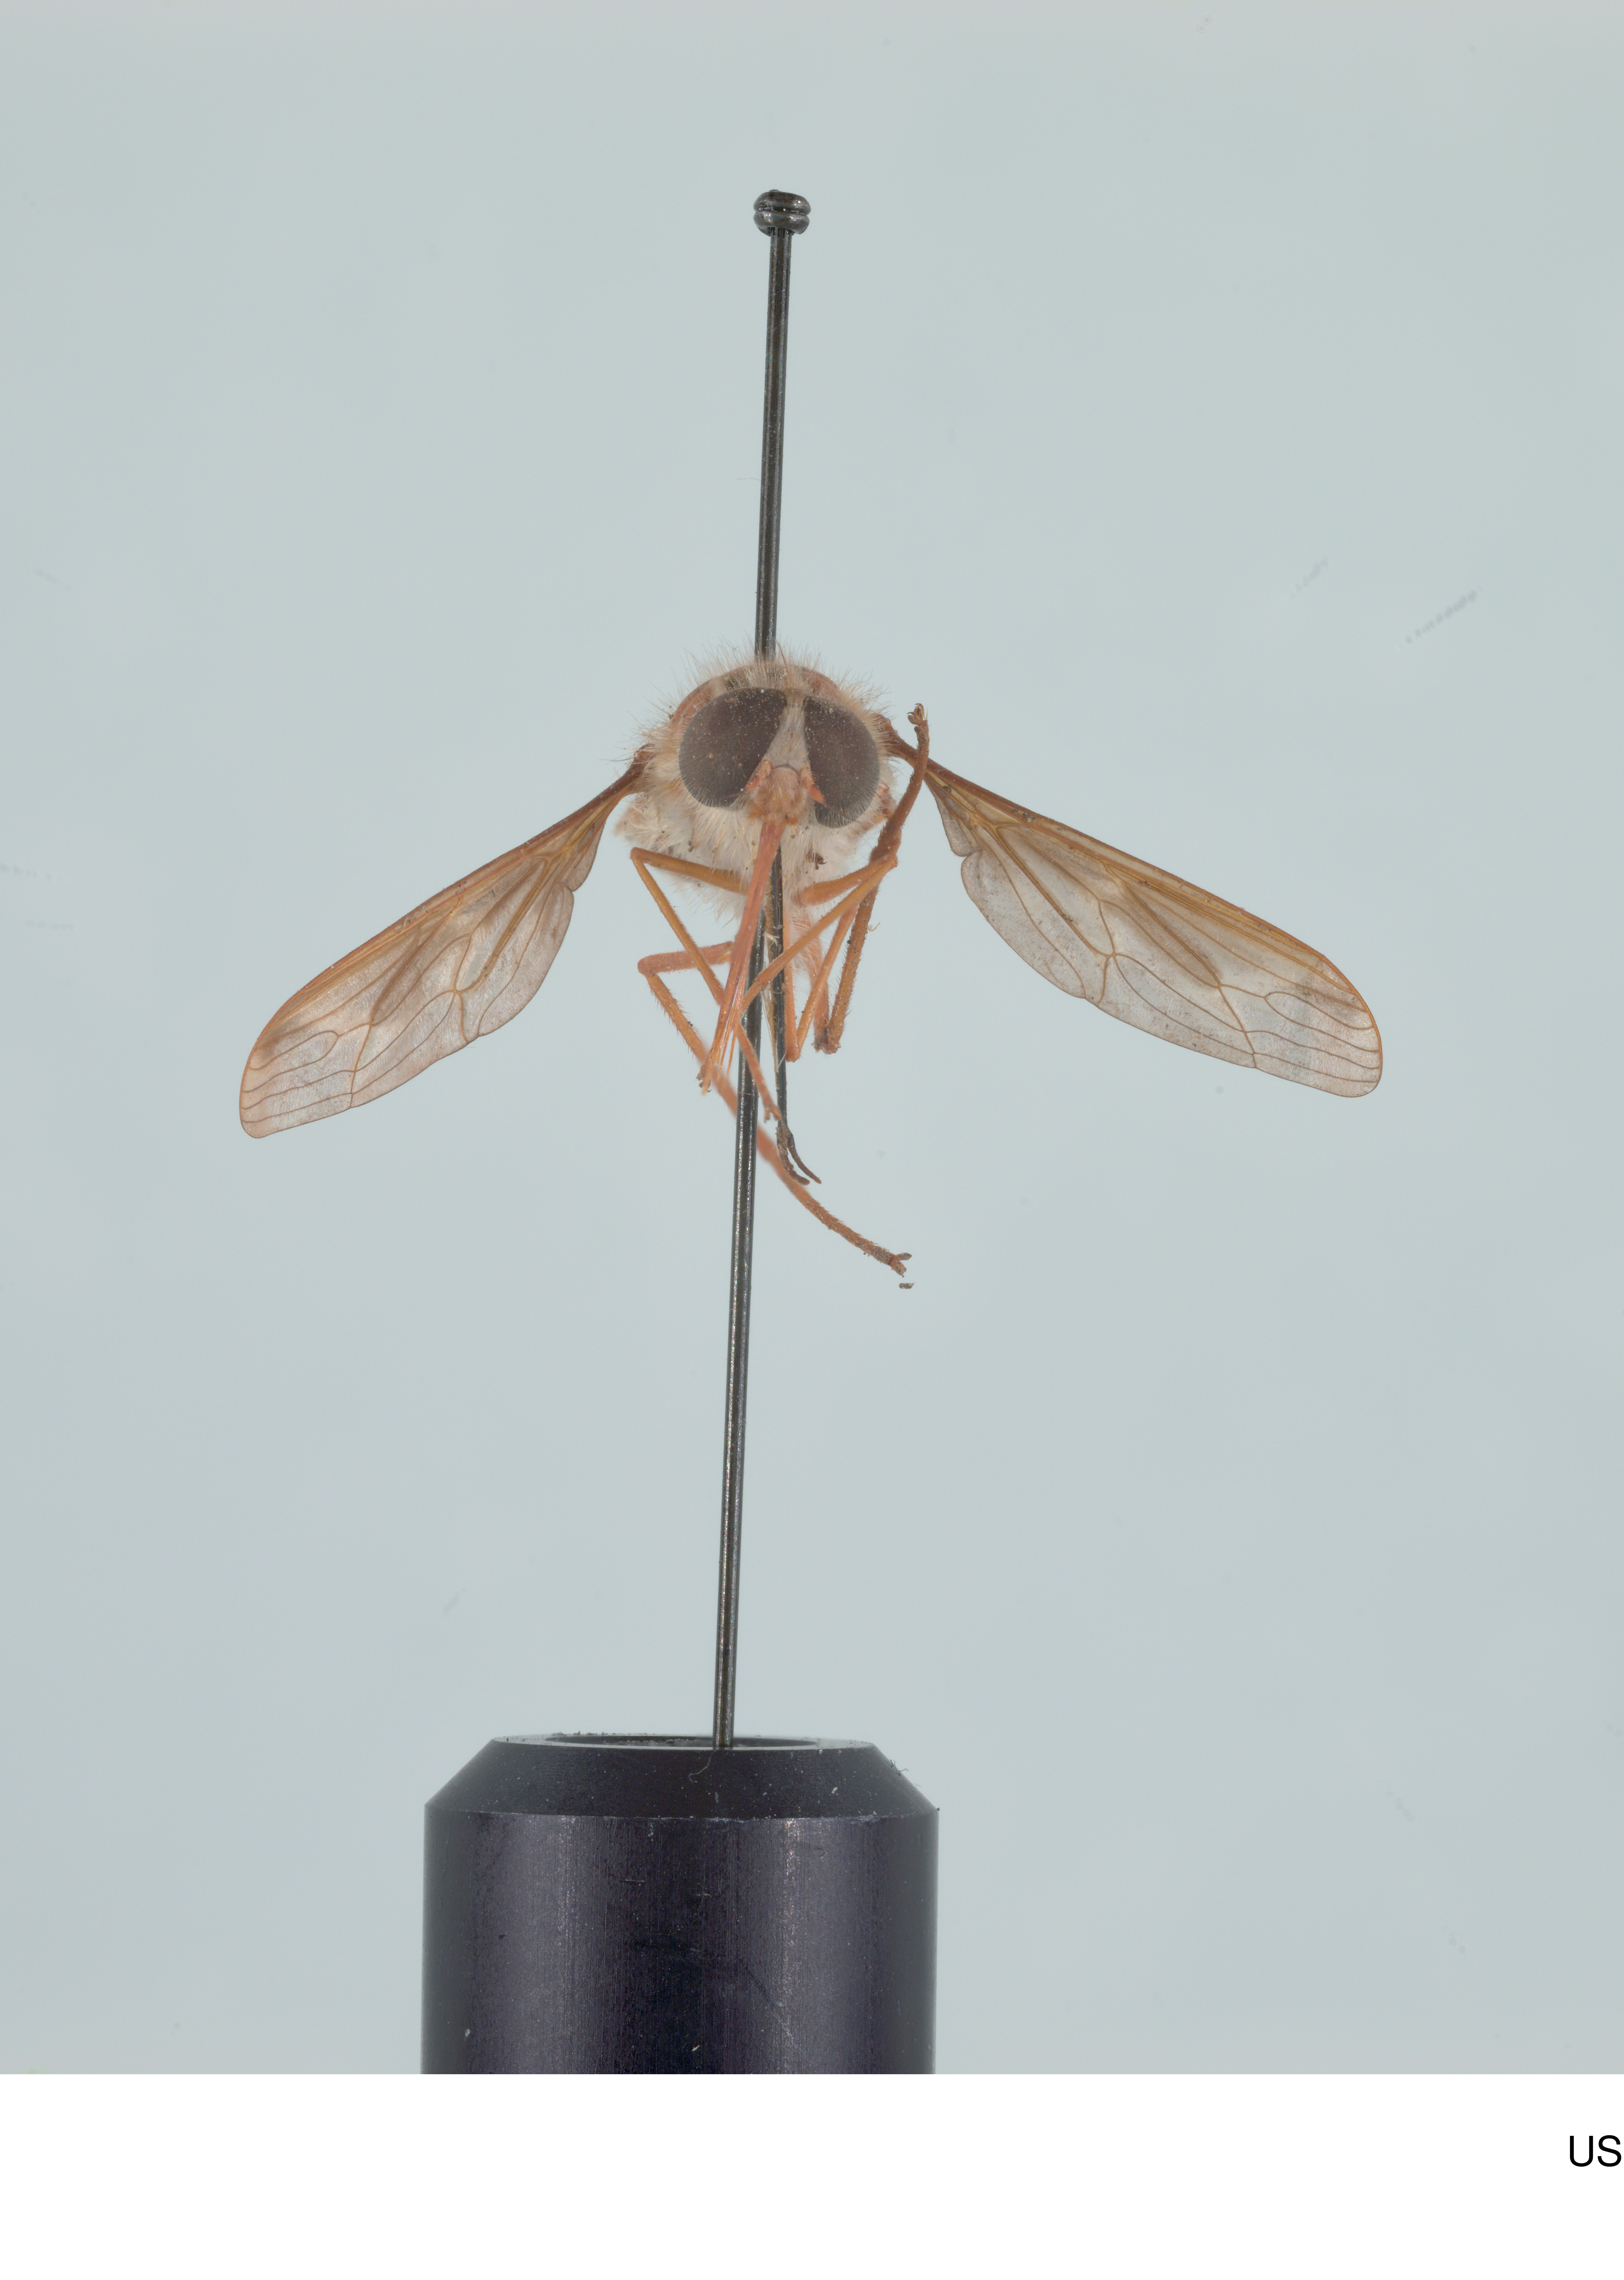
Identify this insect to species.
Hirmoneura nubipennis (also Trichophthalma nubipennis)
